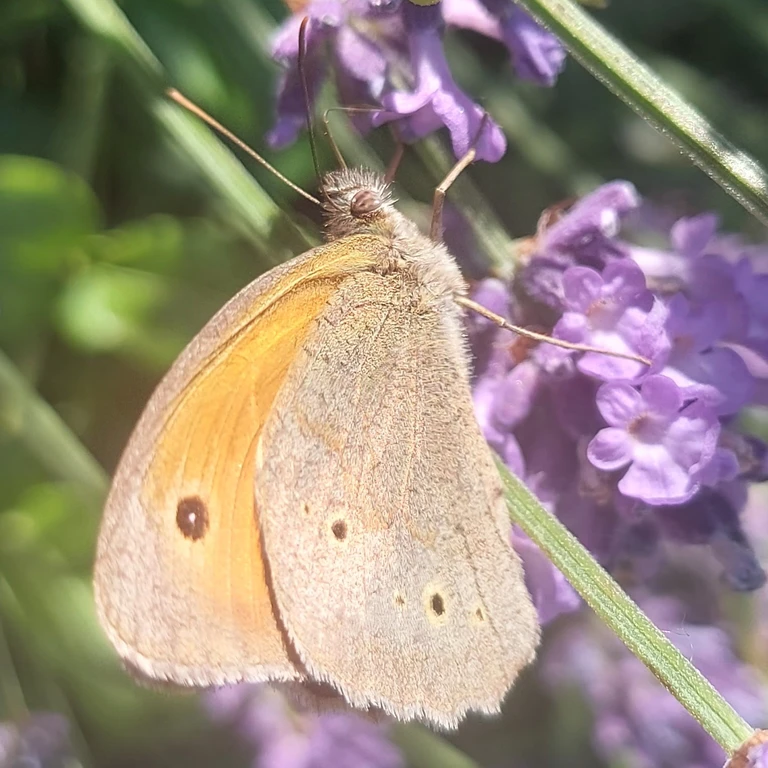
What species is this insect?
Maniola jurtina
